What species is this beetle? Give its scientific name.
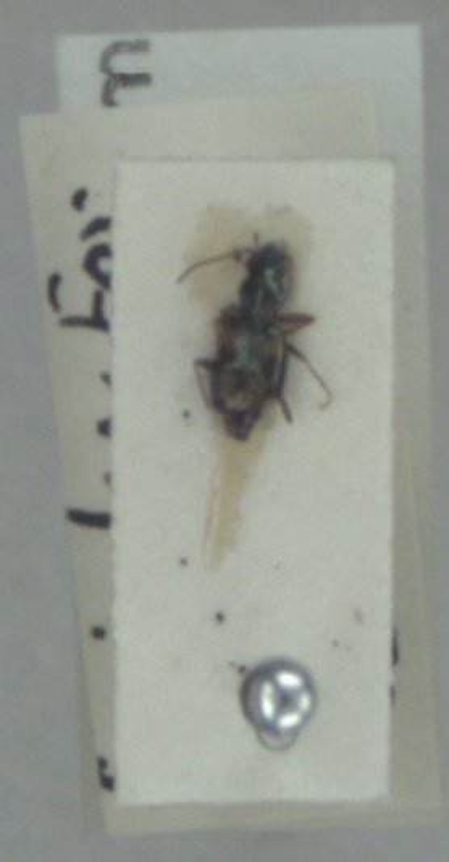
Bembidion quadrimaculatum
